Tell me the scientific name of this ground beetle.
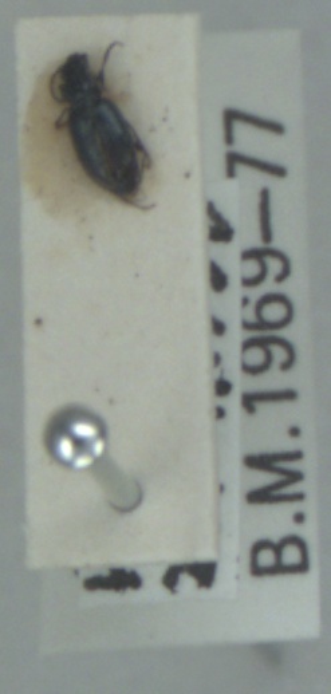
Bembidion minimum
